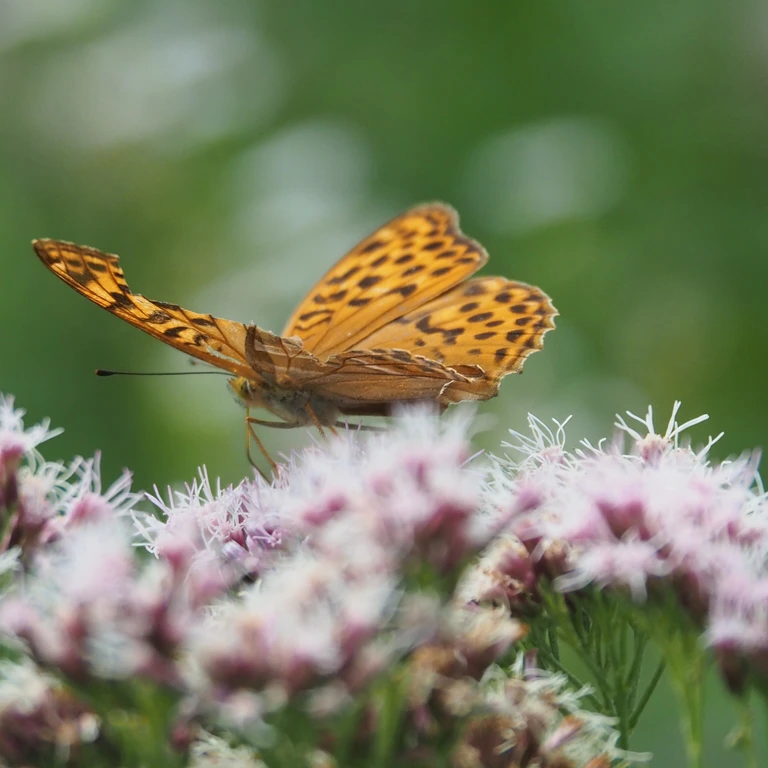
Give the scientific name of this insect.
Argynnis paphia
